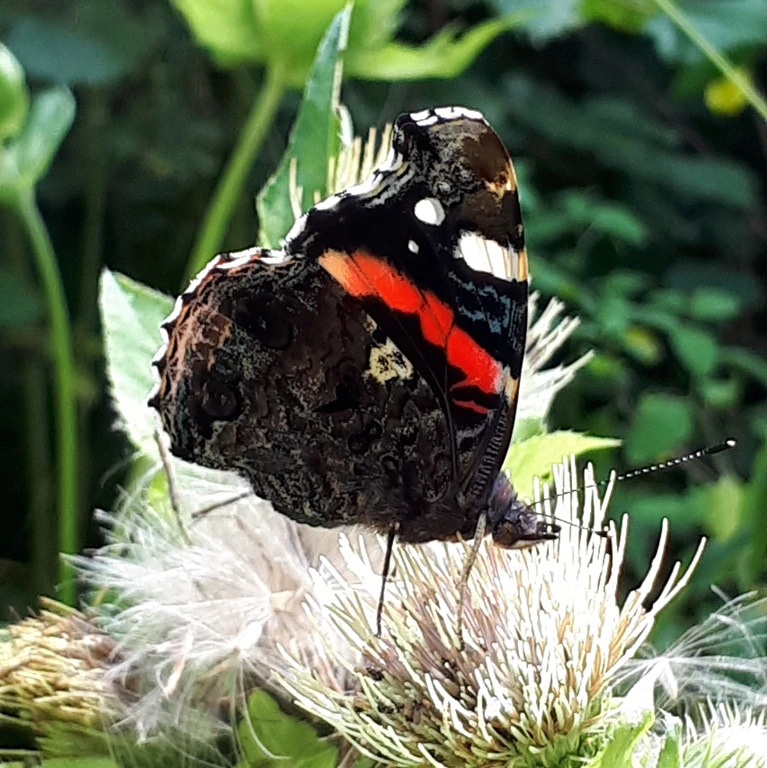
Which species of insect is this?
Vanessa atalanta
